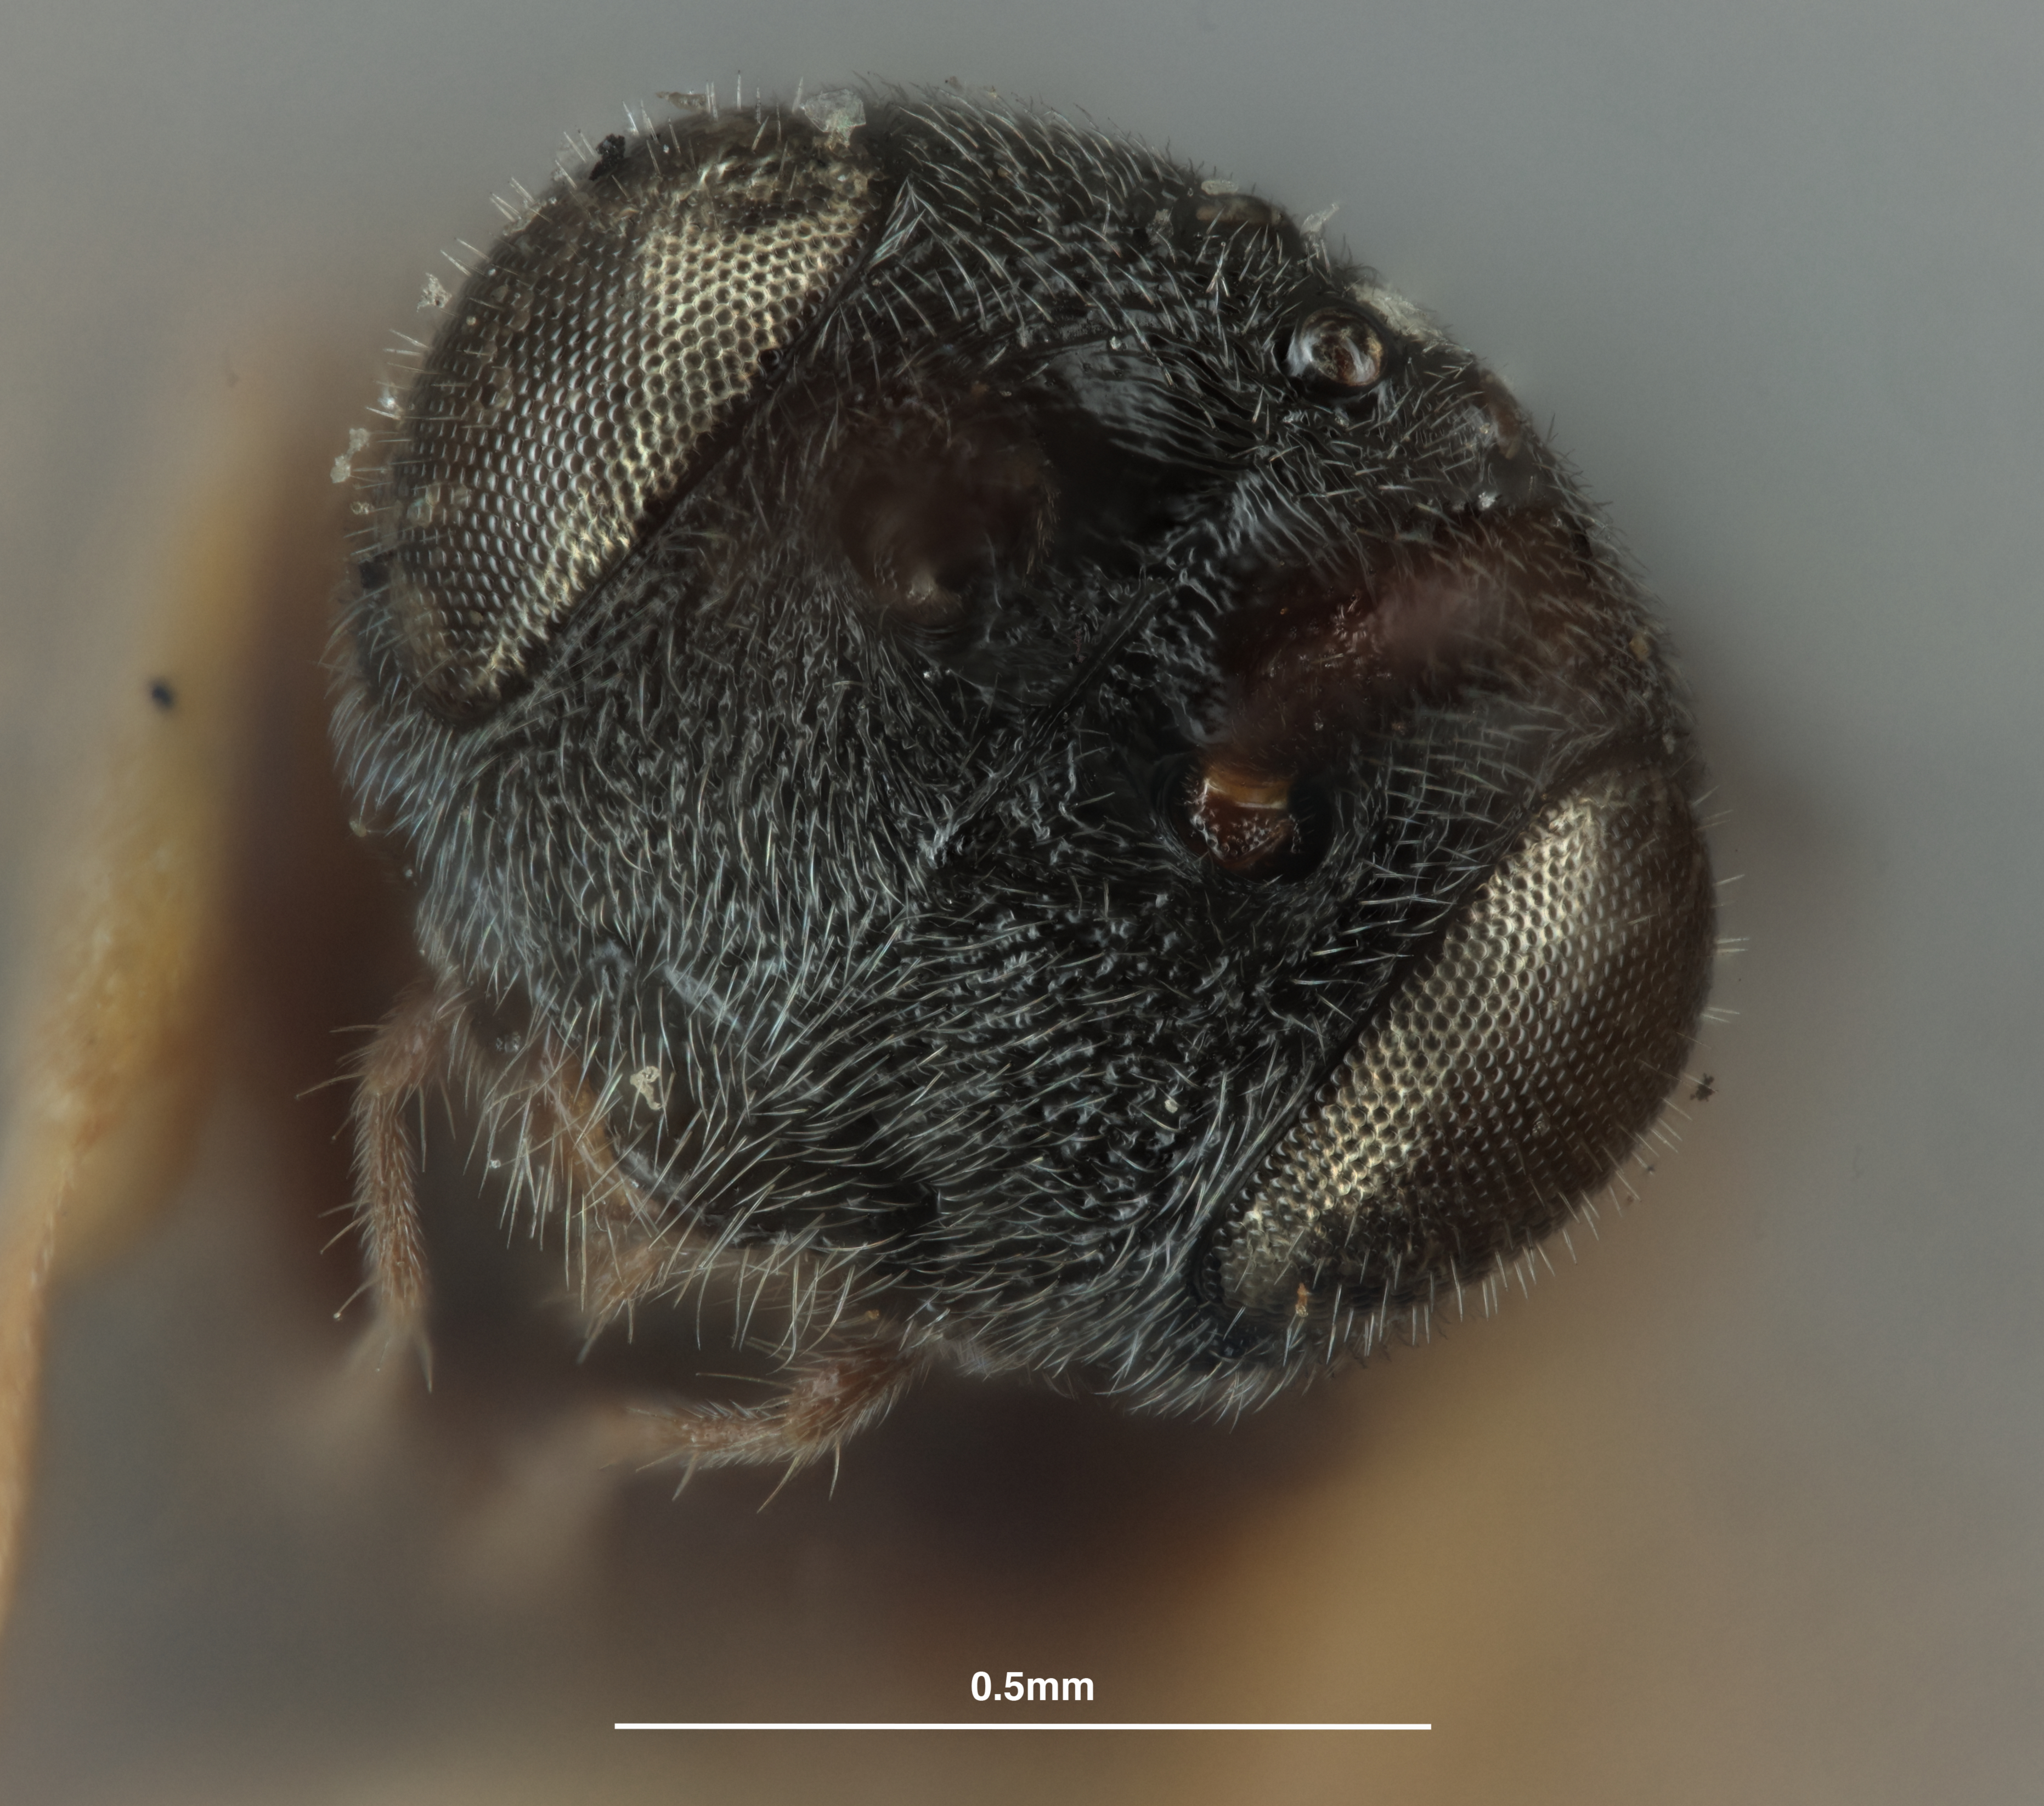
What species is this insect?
Chelonus proteus
